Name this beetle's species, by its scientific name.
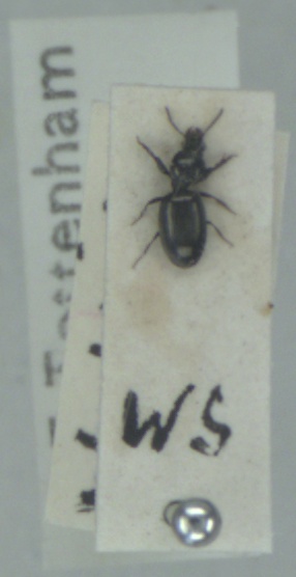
Dyschirius tristis
